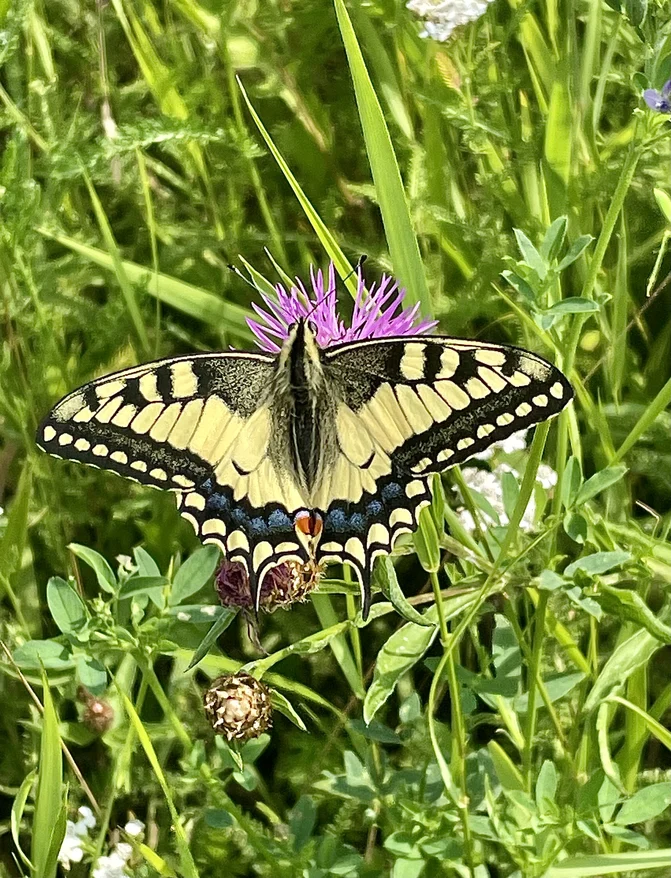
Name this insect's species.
Papilio machaon
